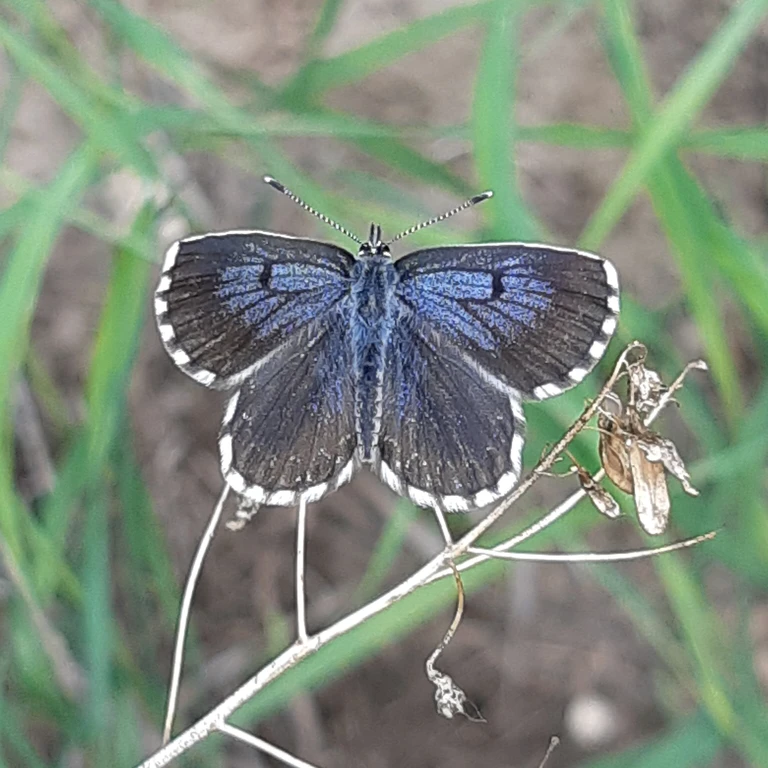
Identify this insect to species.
Scolitantides orion
